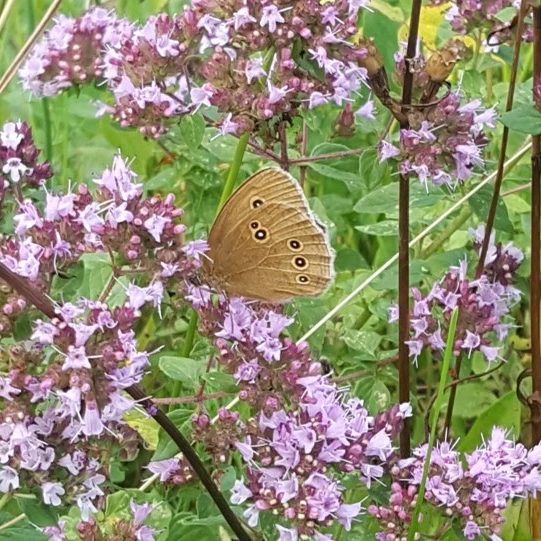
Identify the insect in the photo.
Aphantopus hyperantus
